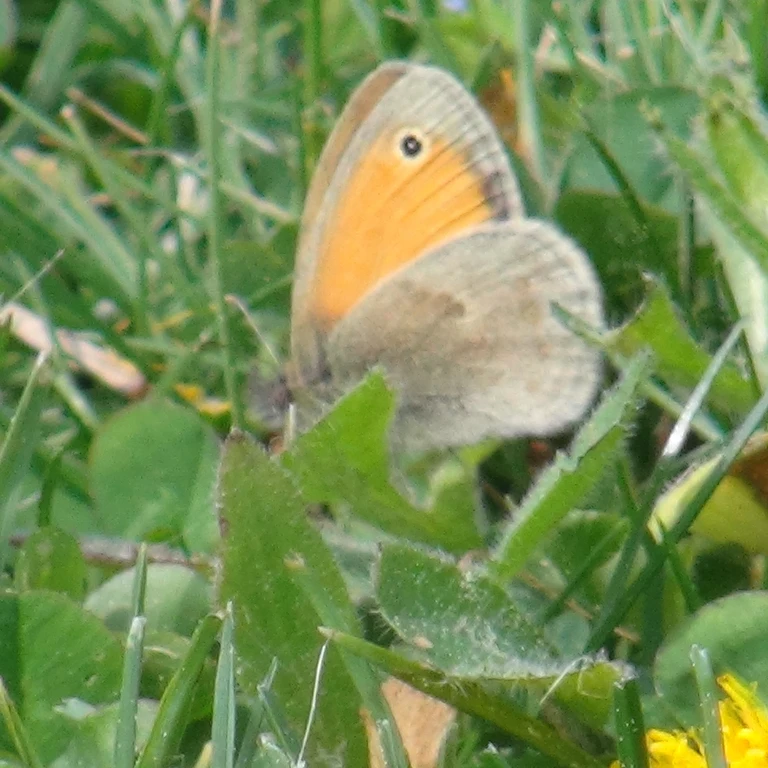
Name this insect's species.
Coenonympha pamphilus
